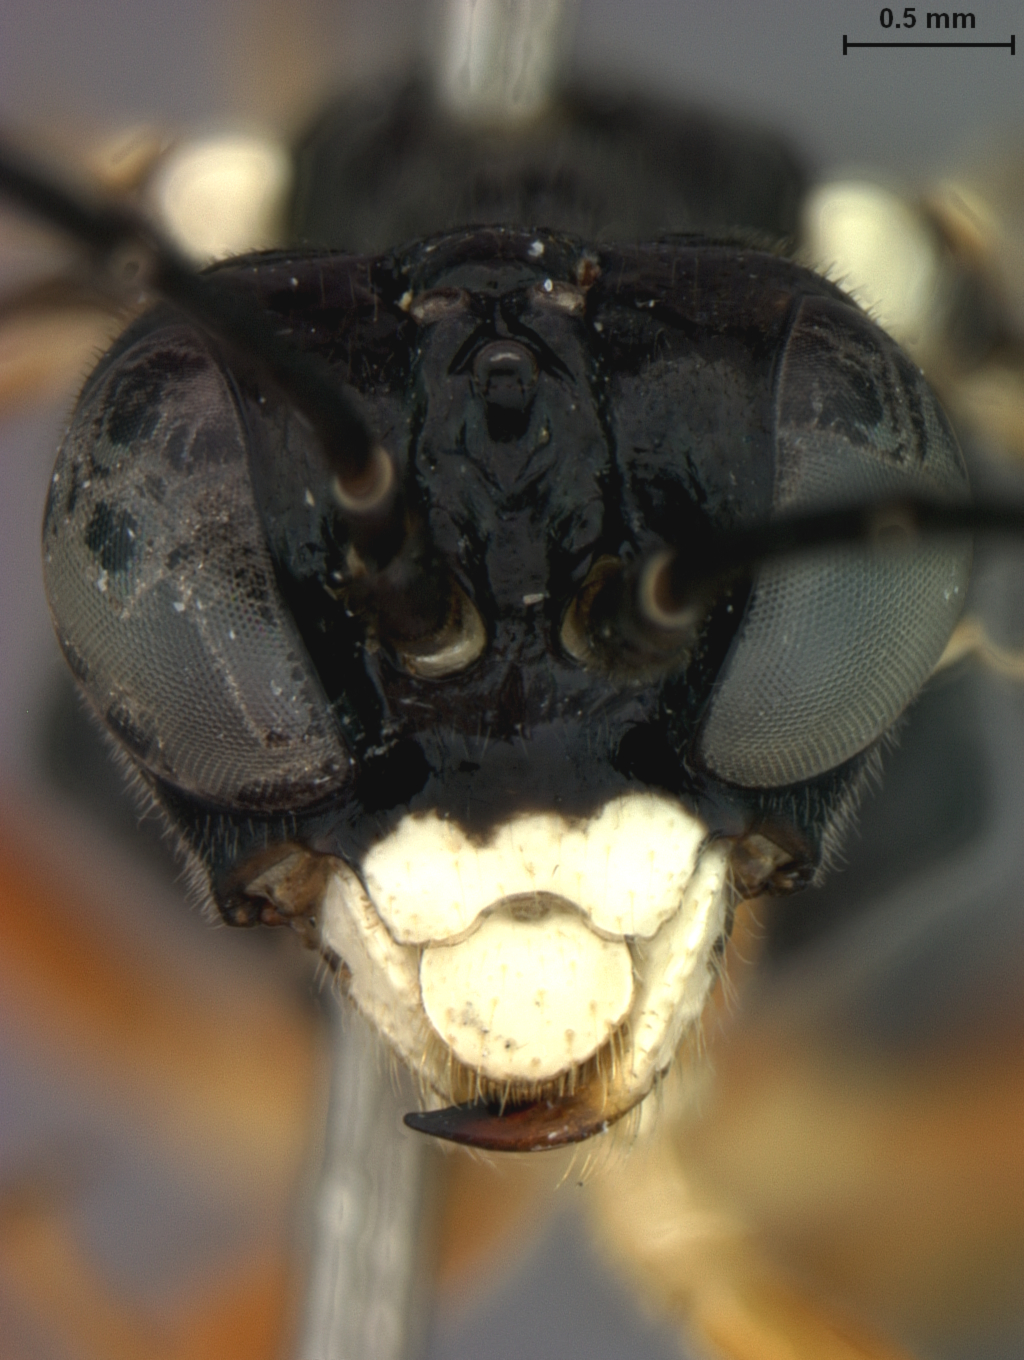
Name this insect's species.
Tenthredo applachia
